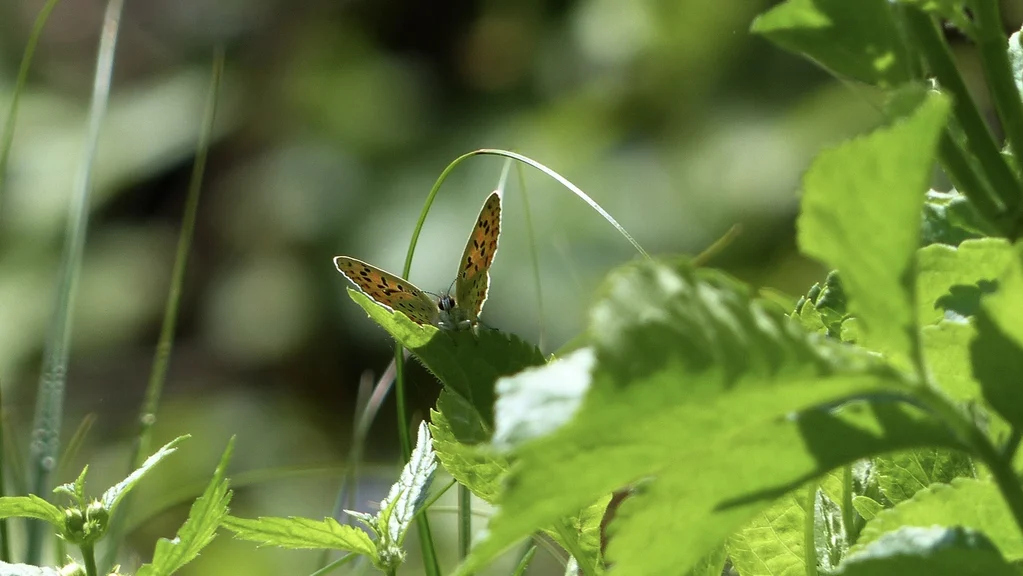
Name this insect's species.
Lycaena tityrus (also Loweia tityrus)
